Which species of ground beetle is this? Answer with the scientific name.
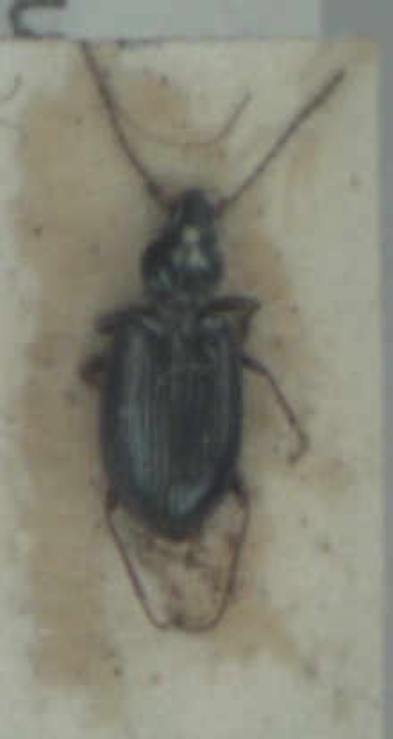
Bembidion atrocaeruleum
